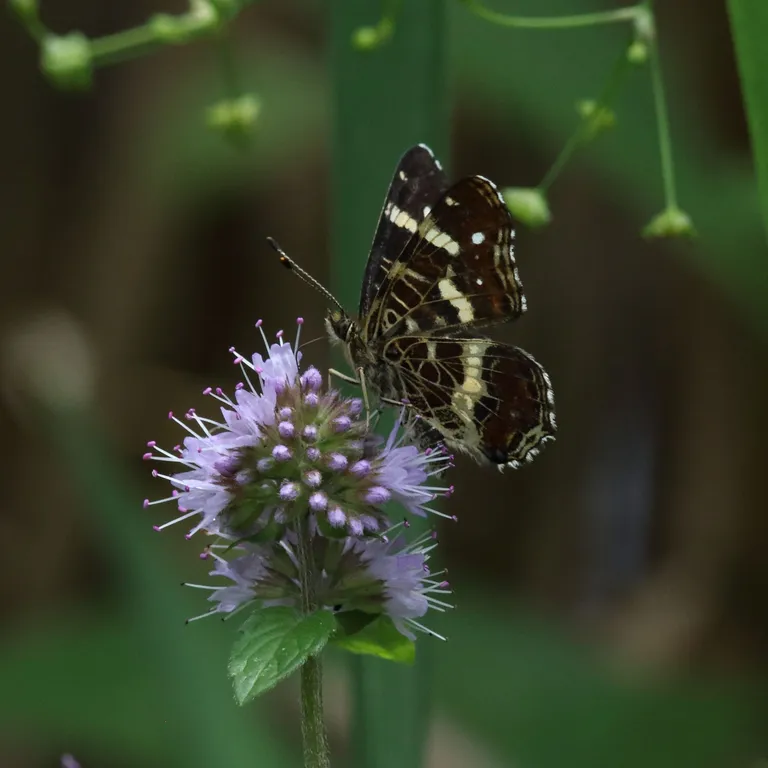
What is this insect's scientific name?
Araschnia levana
